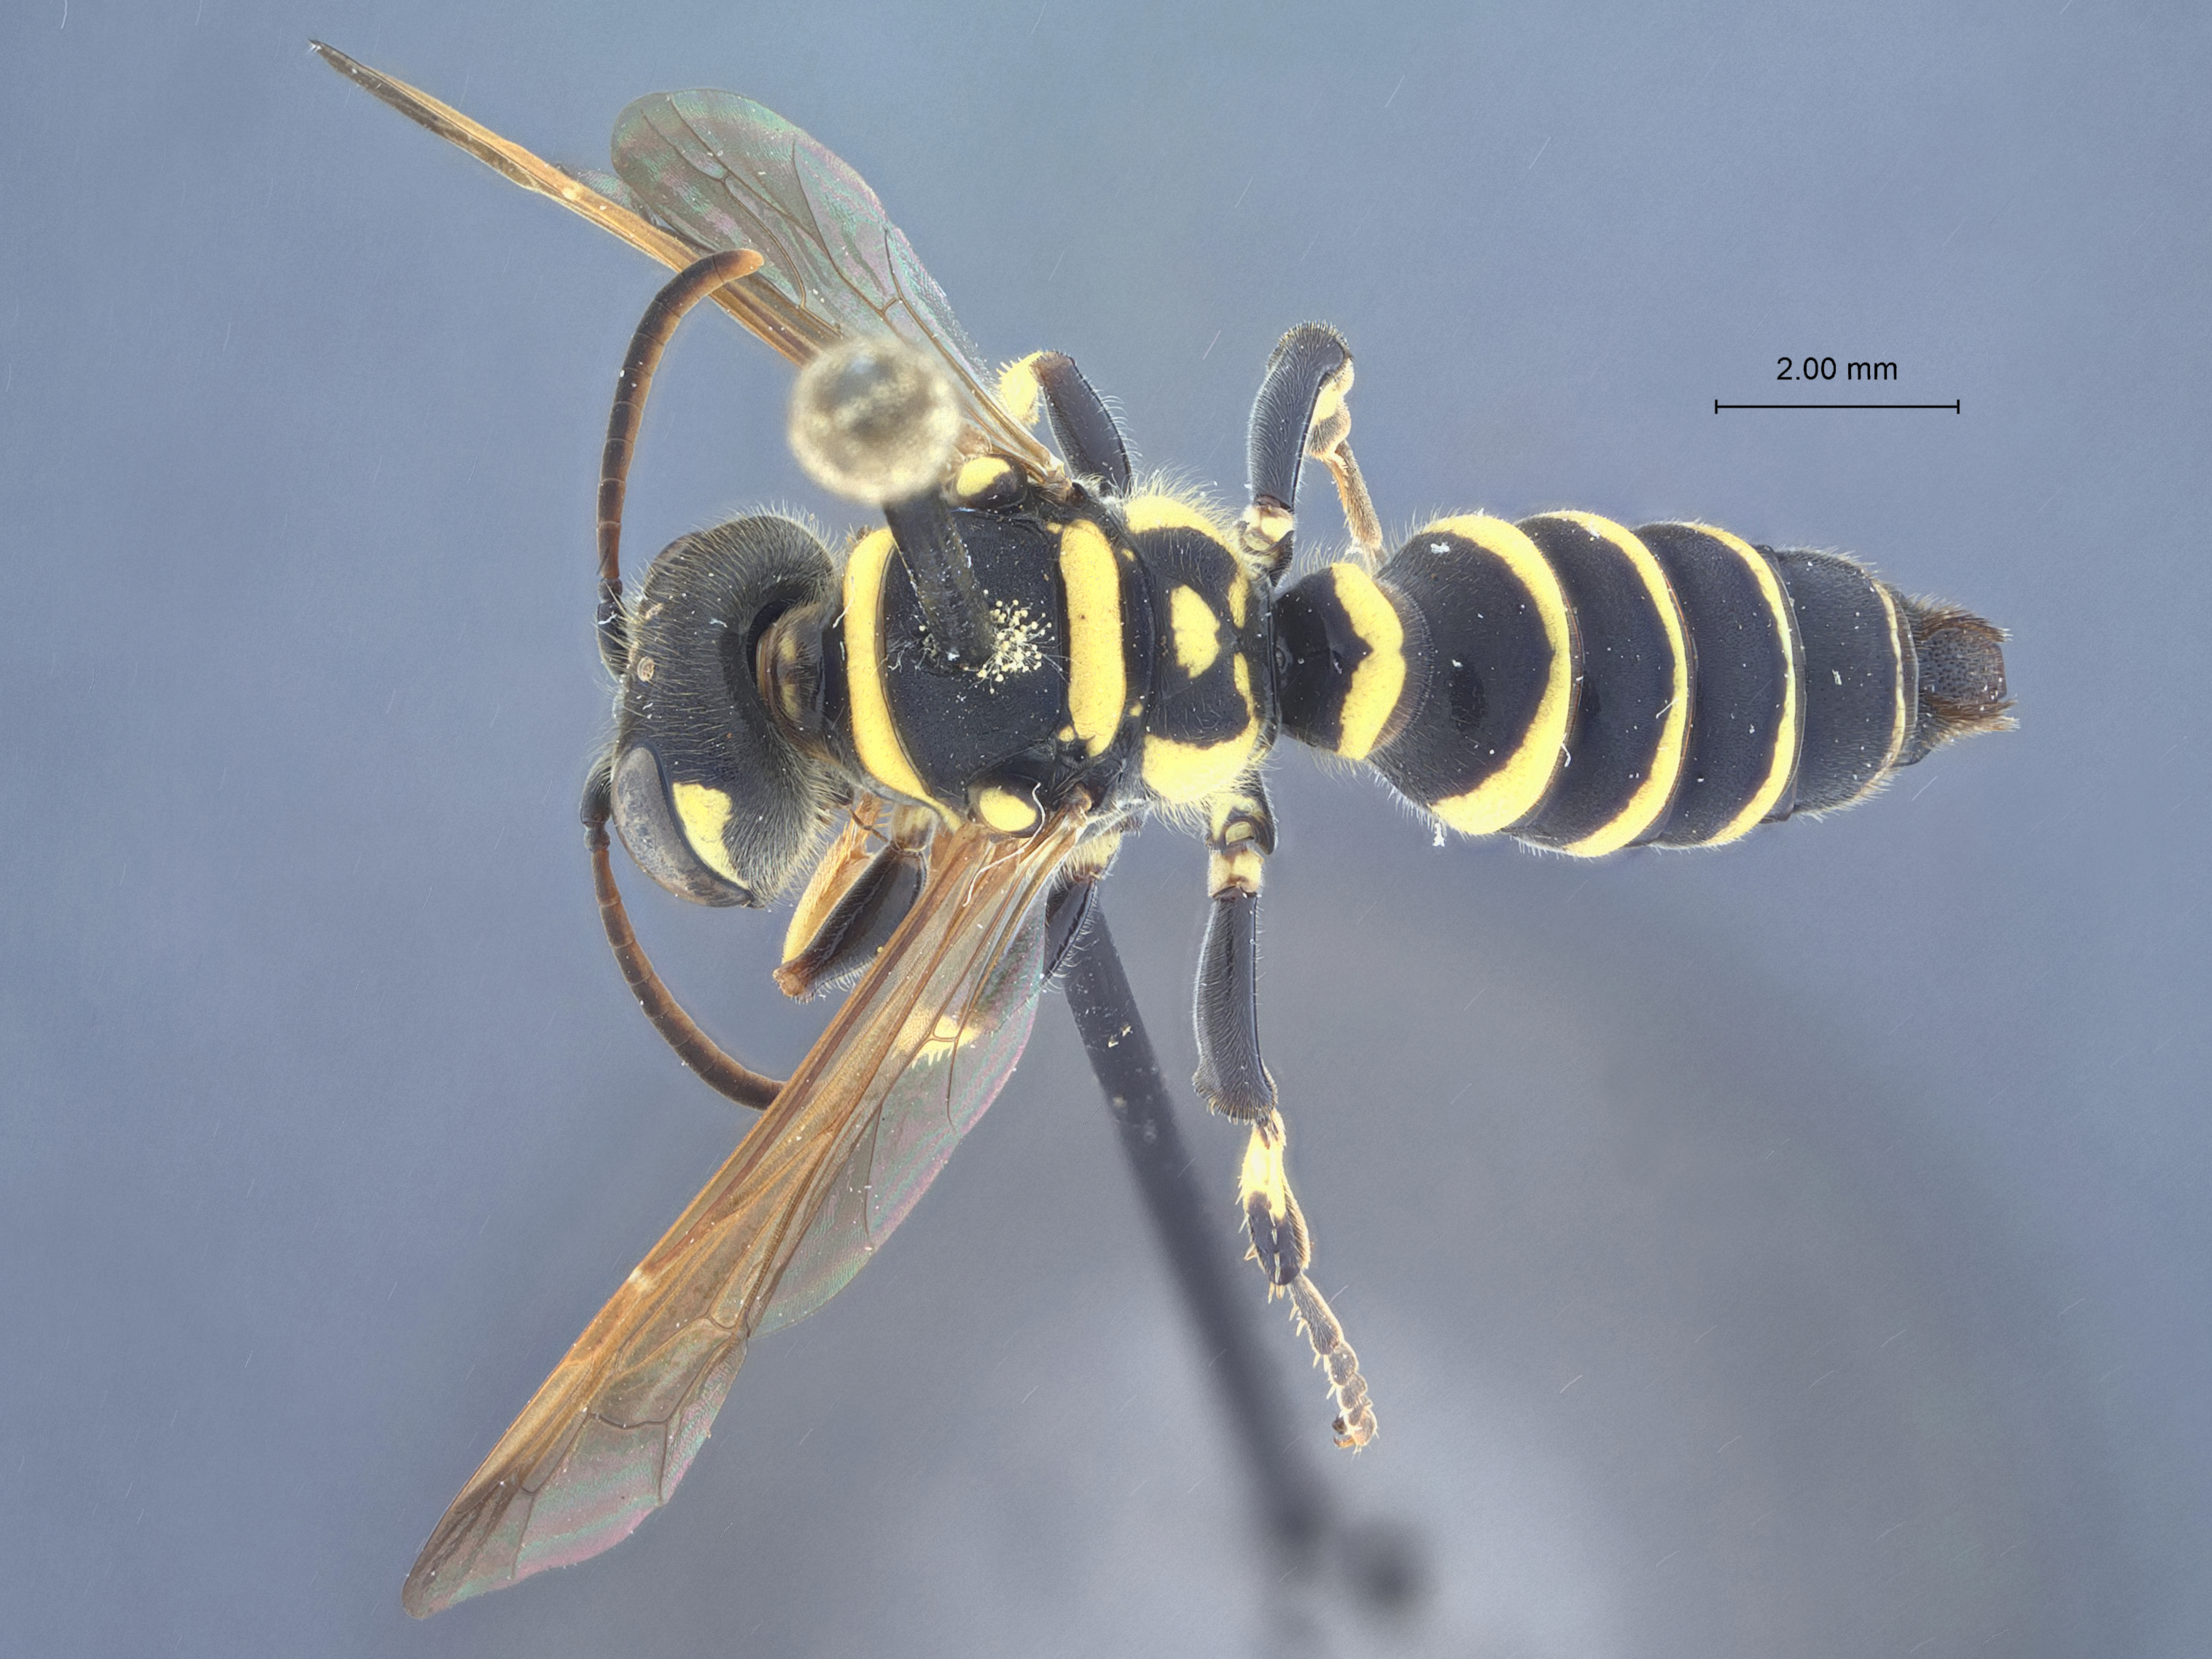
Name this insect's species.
Cerceris watlingensis
